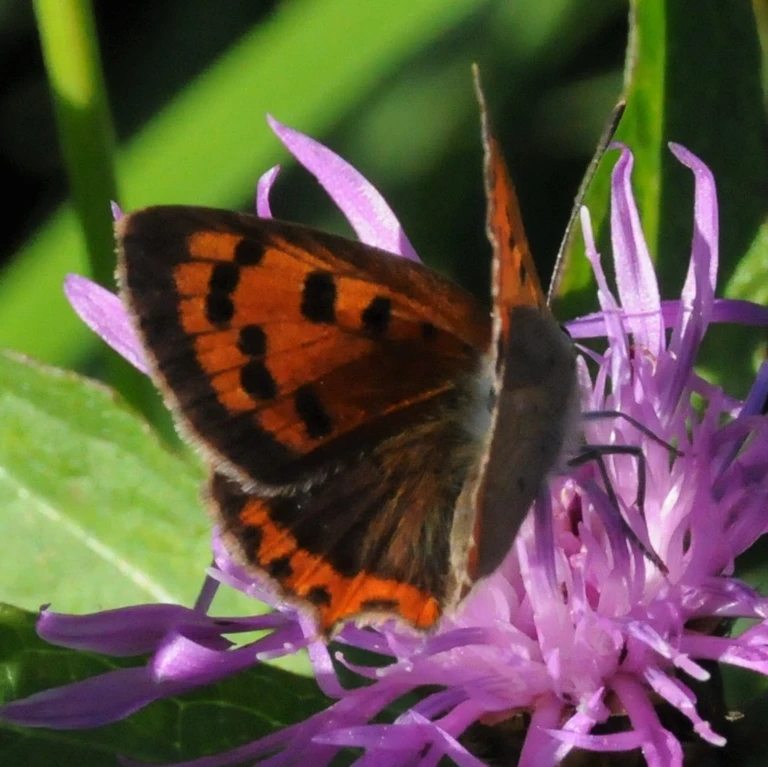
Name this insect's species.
Lycaena phlaeas
